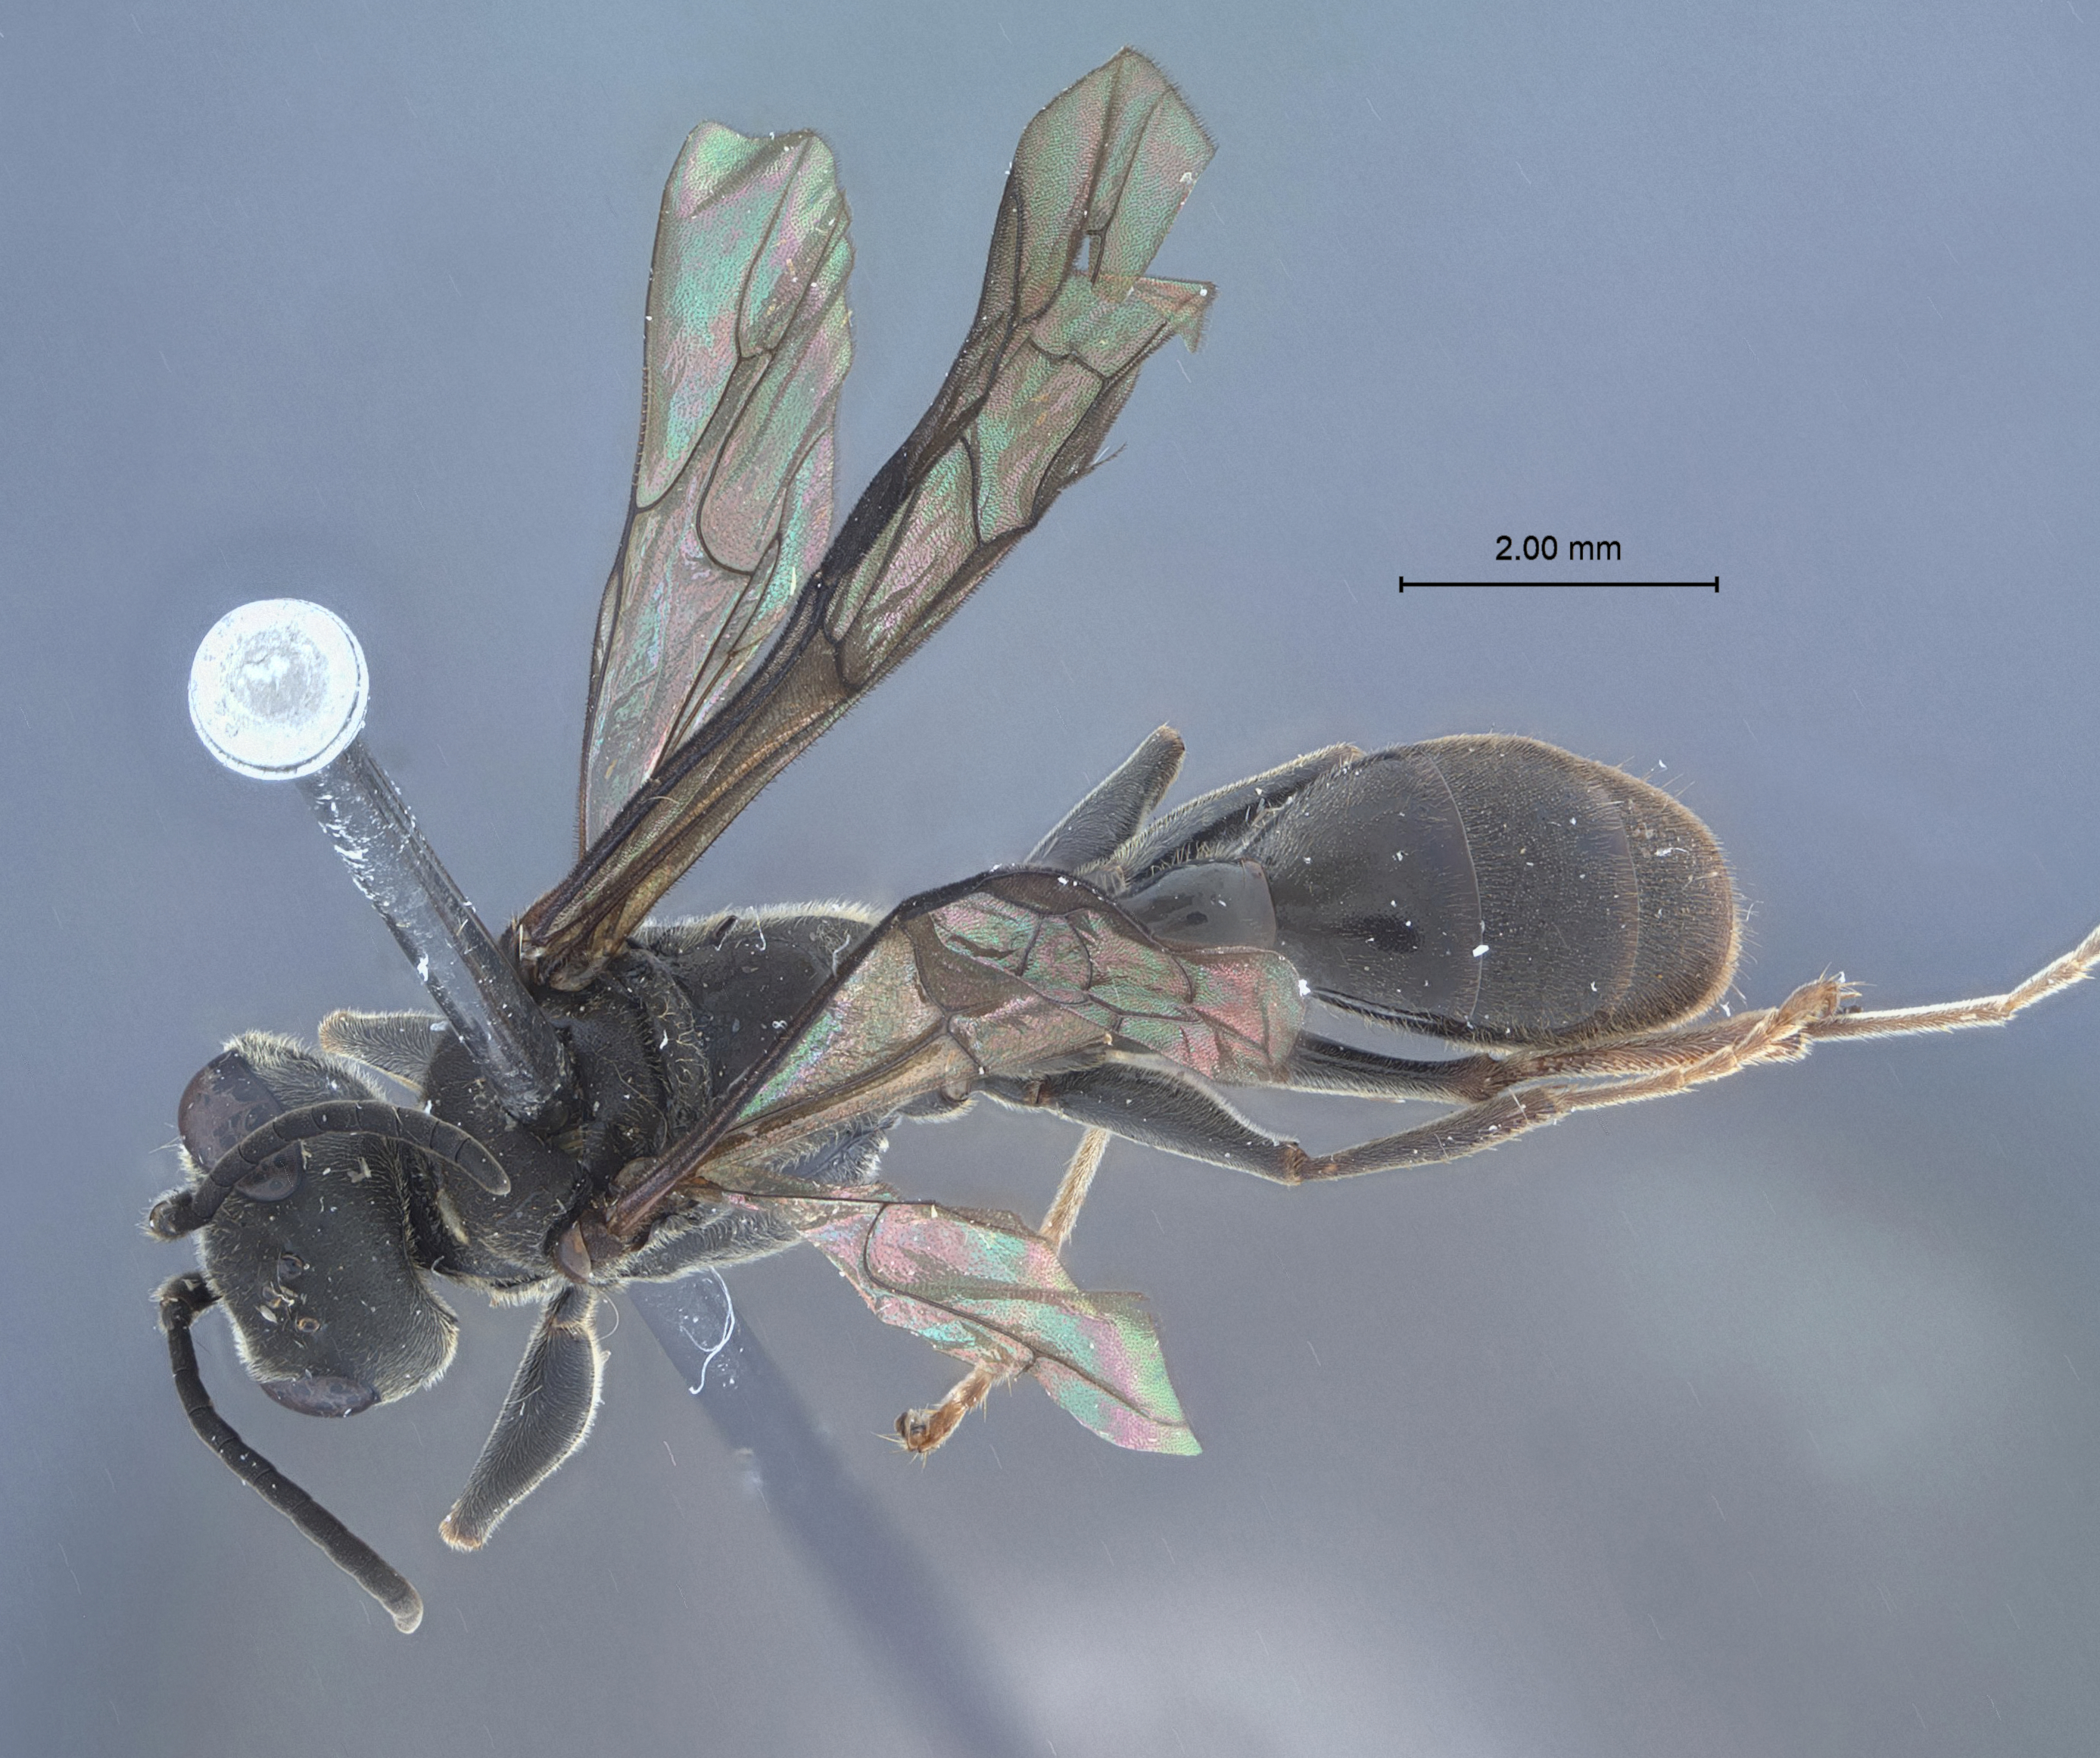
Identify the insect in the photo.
Mellinus hansoni
